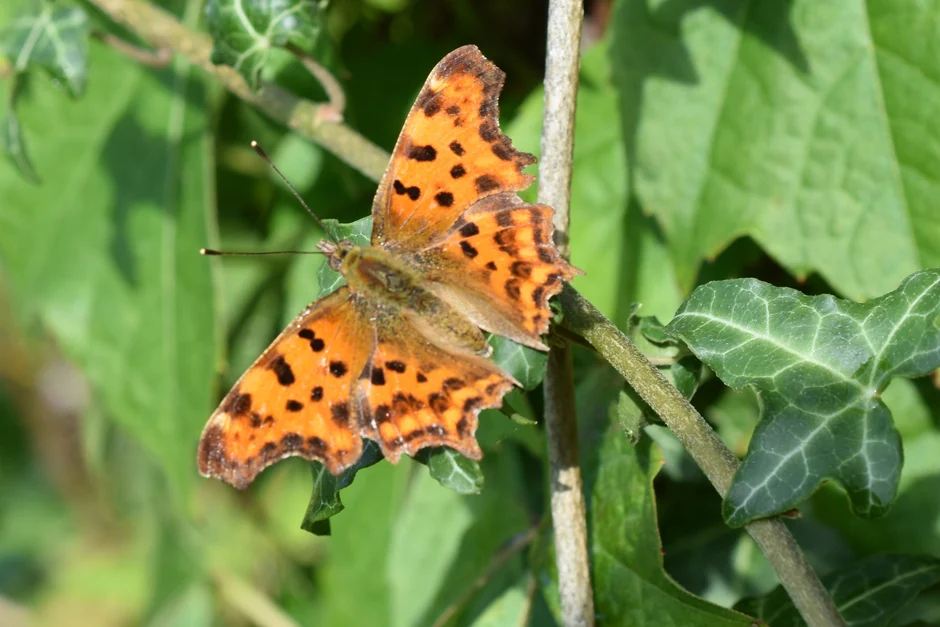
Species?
Polygonia c-album
